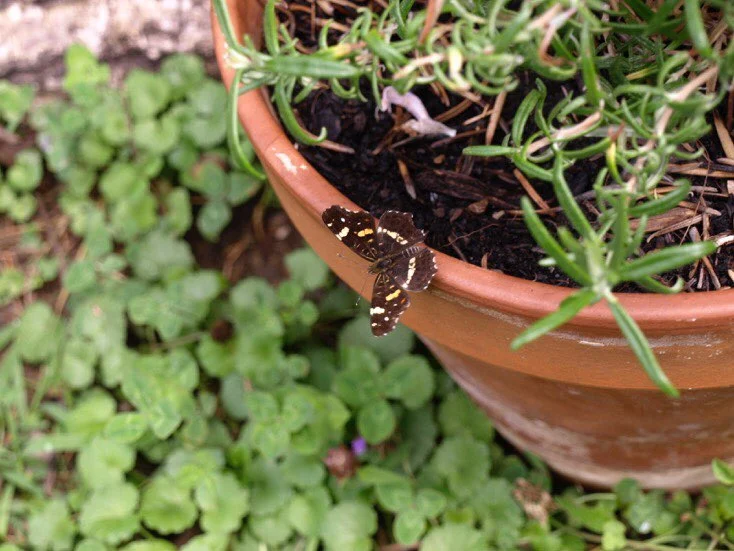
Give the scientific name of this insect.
Araschnia levana
